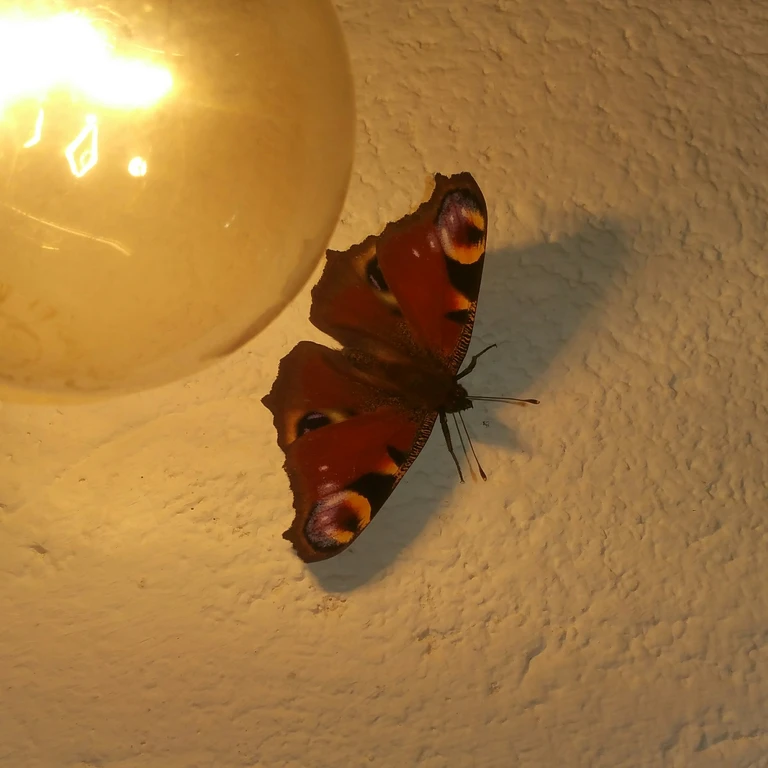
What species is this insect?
Aglais io
